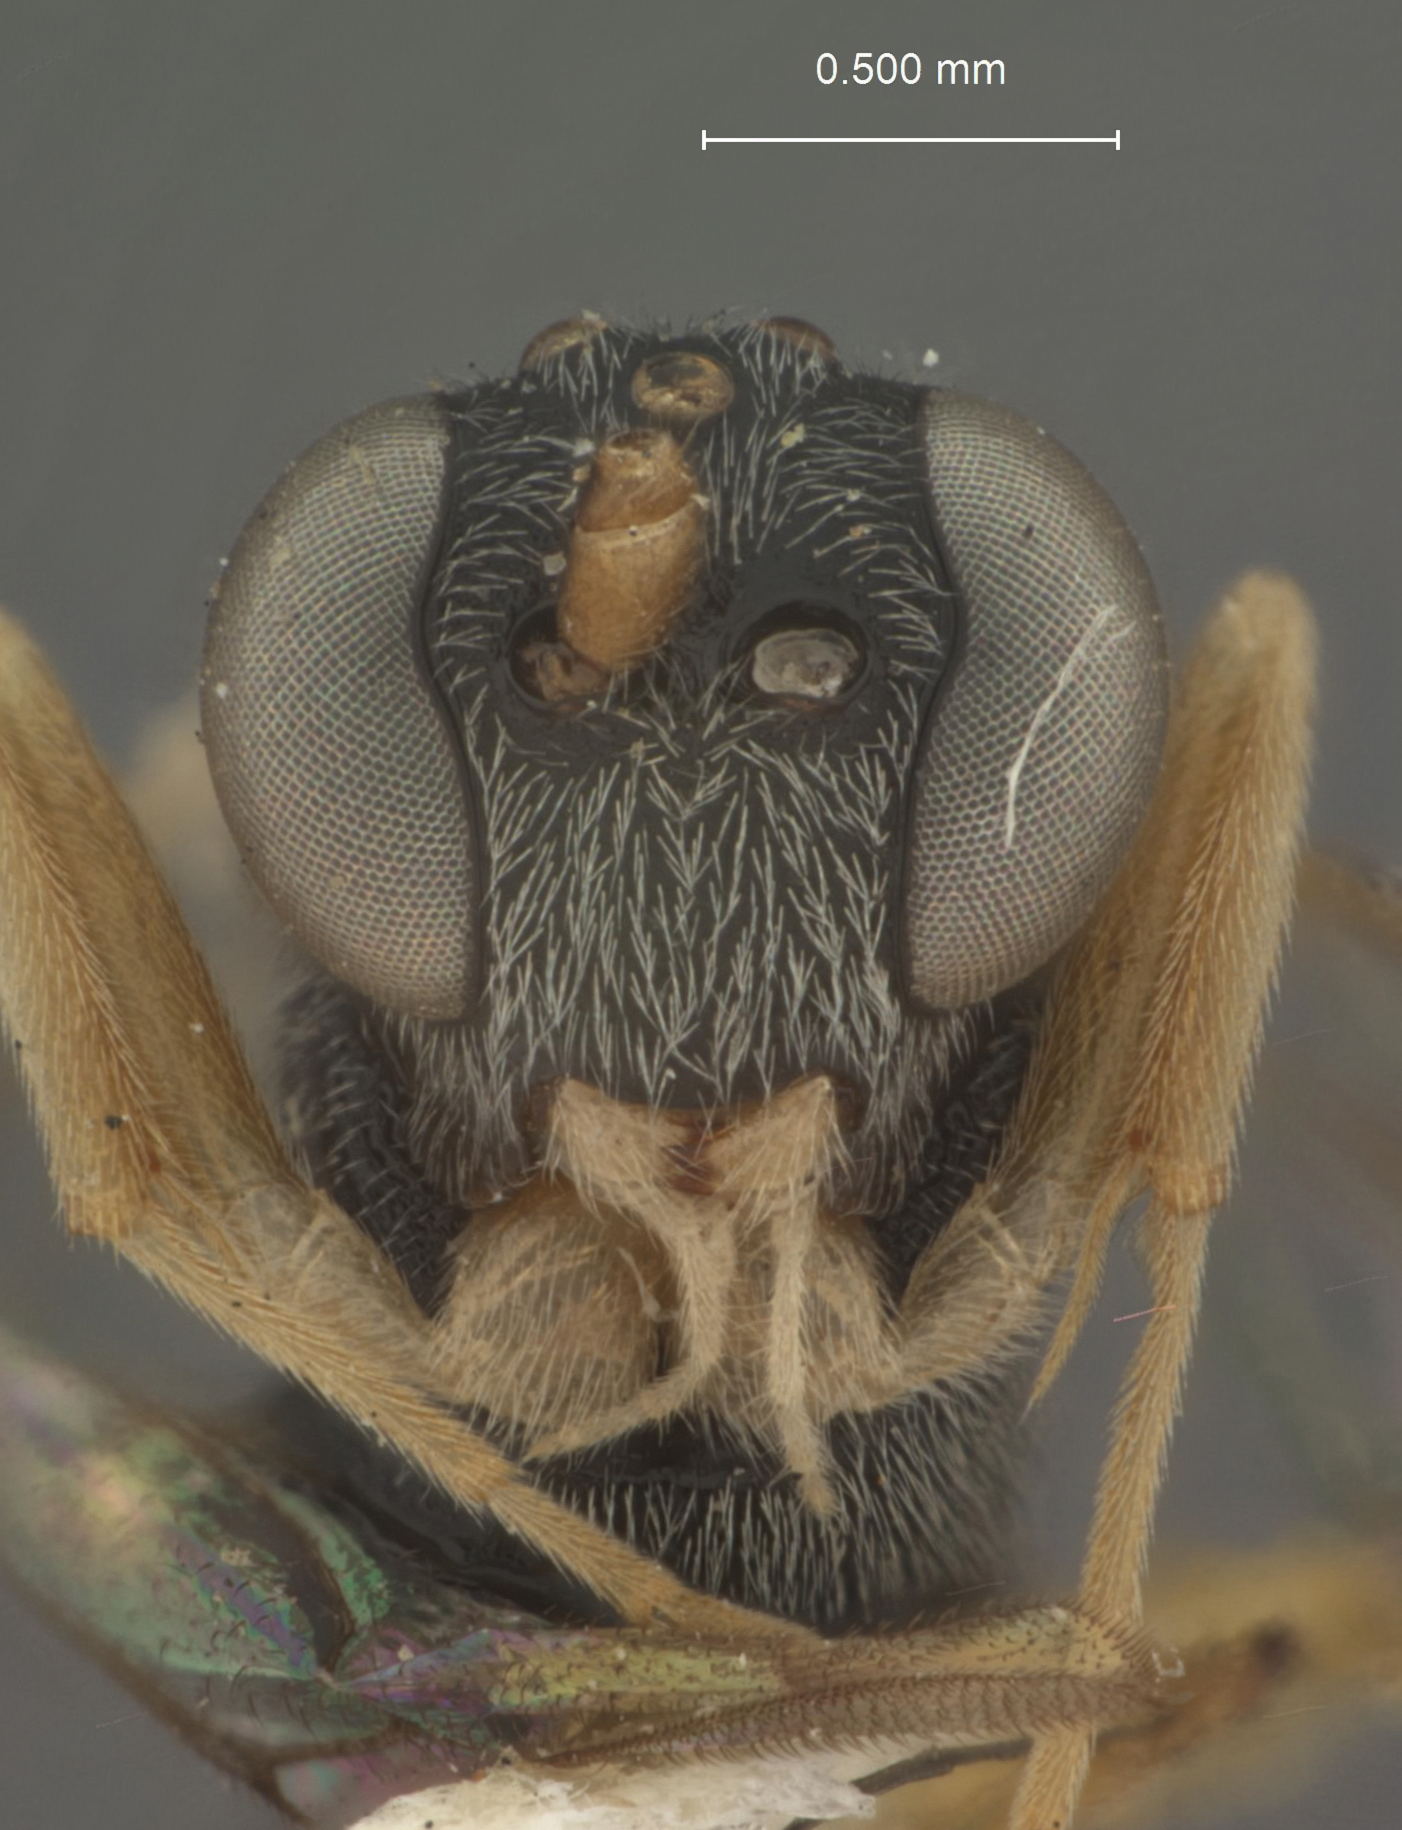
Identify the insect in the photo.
Hyposoter interjectus
